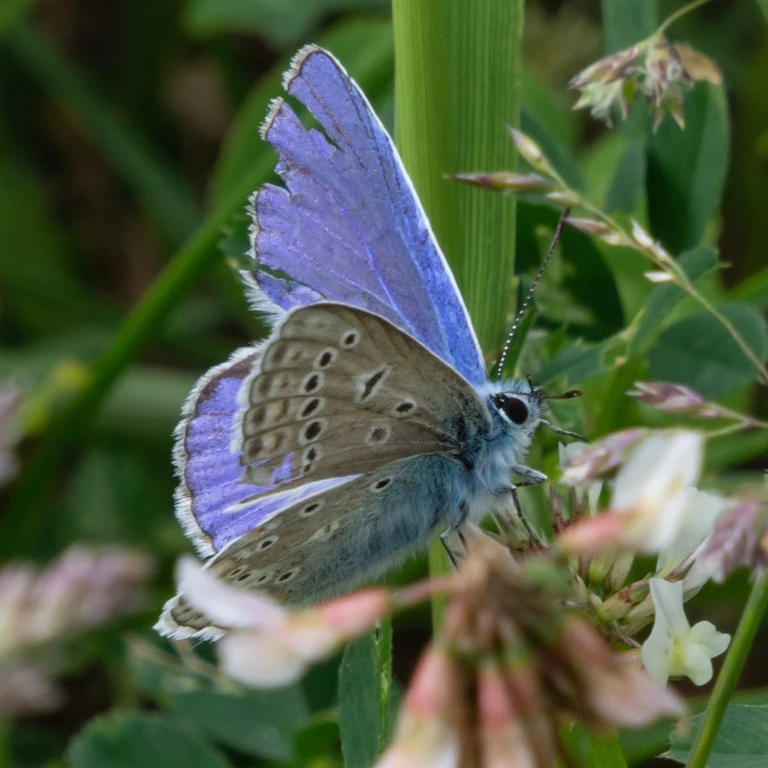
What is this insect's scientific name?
Polyommatus icarus
